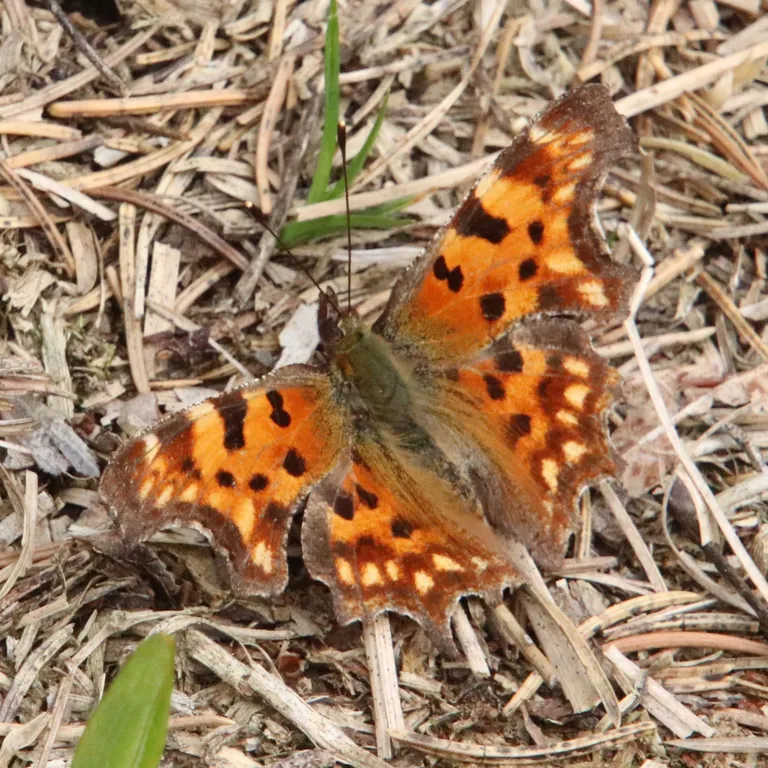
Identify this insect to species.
Polygonia c-album
